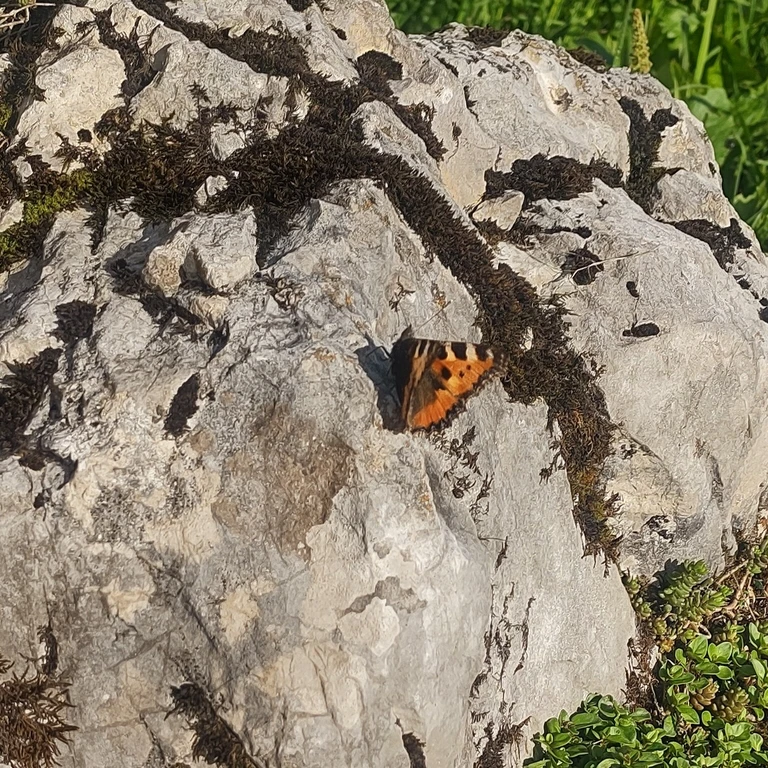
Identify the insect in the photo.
Aglais urticae
